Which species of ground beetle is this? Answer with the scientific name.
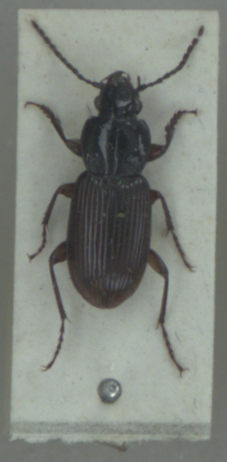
Pterostichus nigrita
